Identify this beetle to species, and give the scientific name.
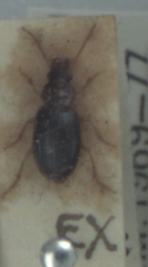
Bradycellus sharpi
